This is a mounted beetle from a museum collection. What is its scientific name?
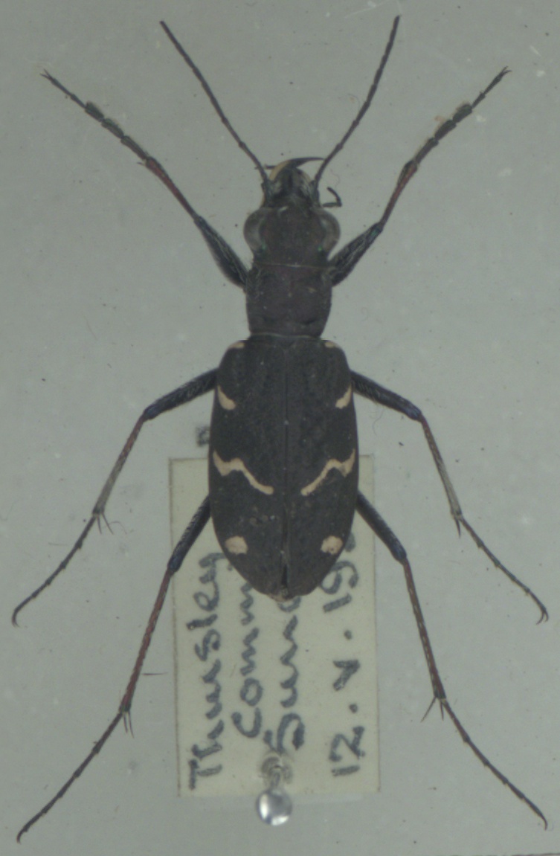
Cicindela sylvatica
